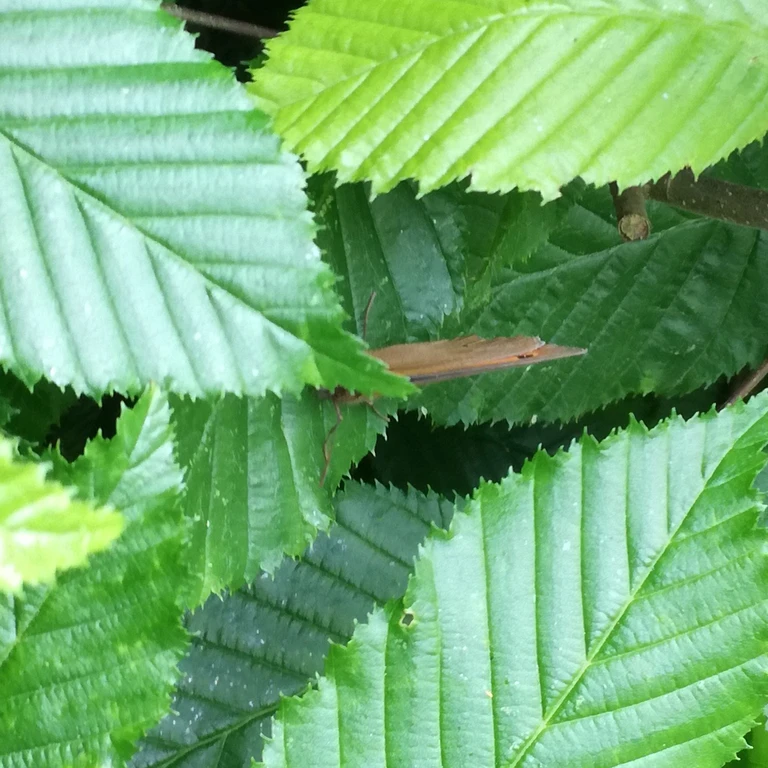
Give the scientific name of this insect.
Maniola jurtina
